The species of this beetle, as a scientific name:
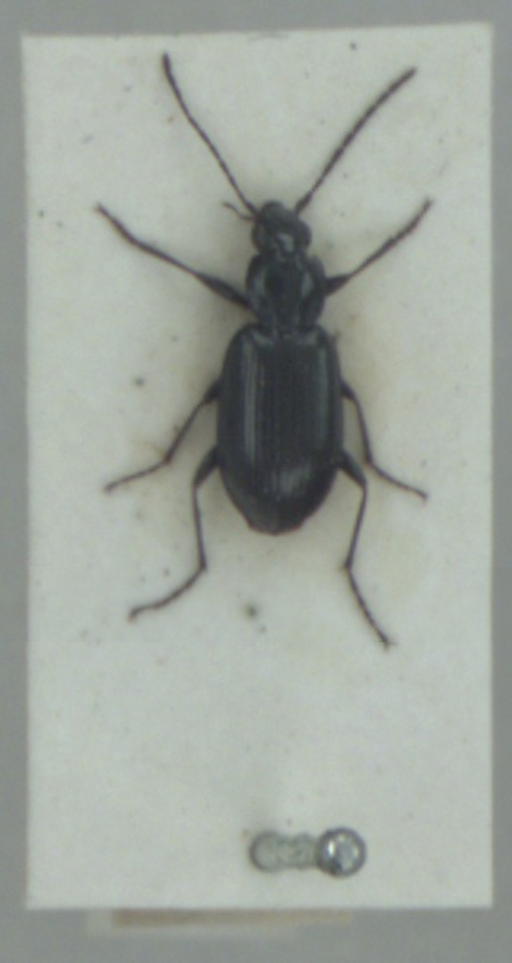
Agonum gracile
